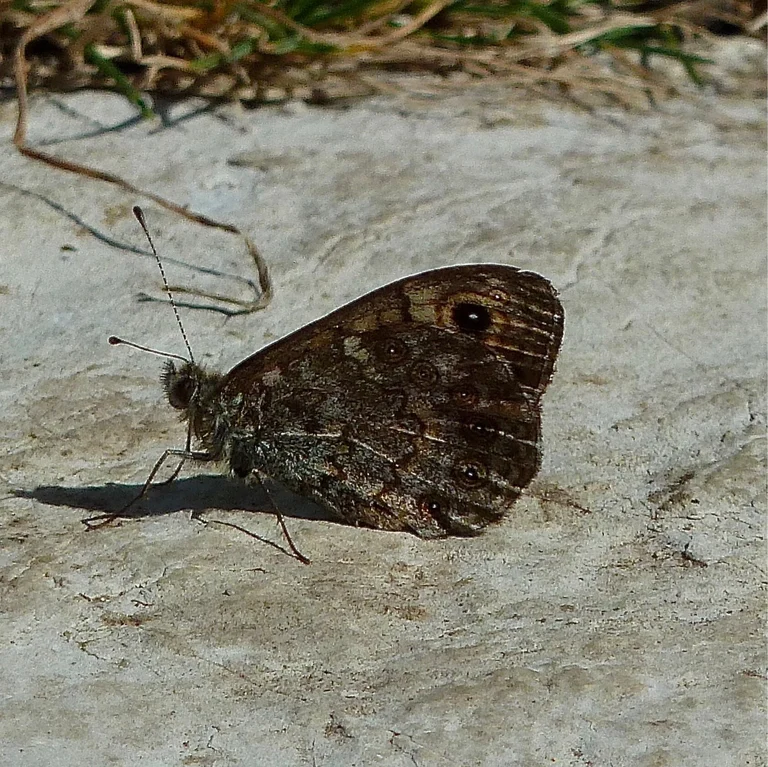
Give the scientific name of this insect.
Lasiommata megera (also Pararge megera)
